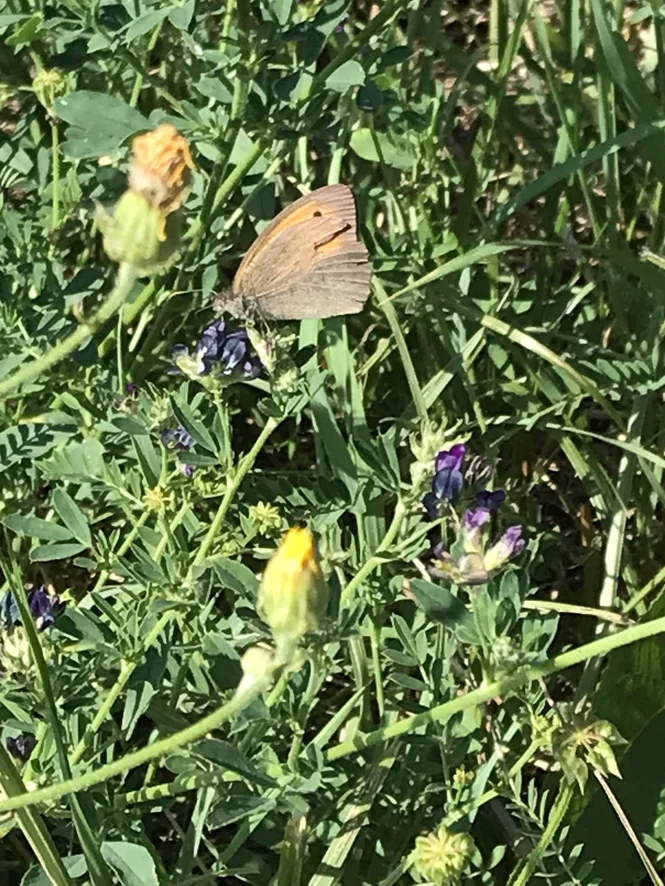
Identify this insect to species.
Maniola jurtina
